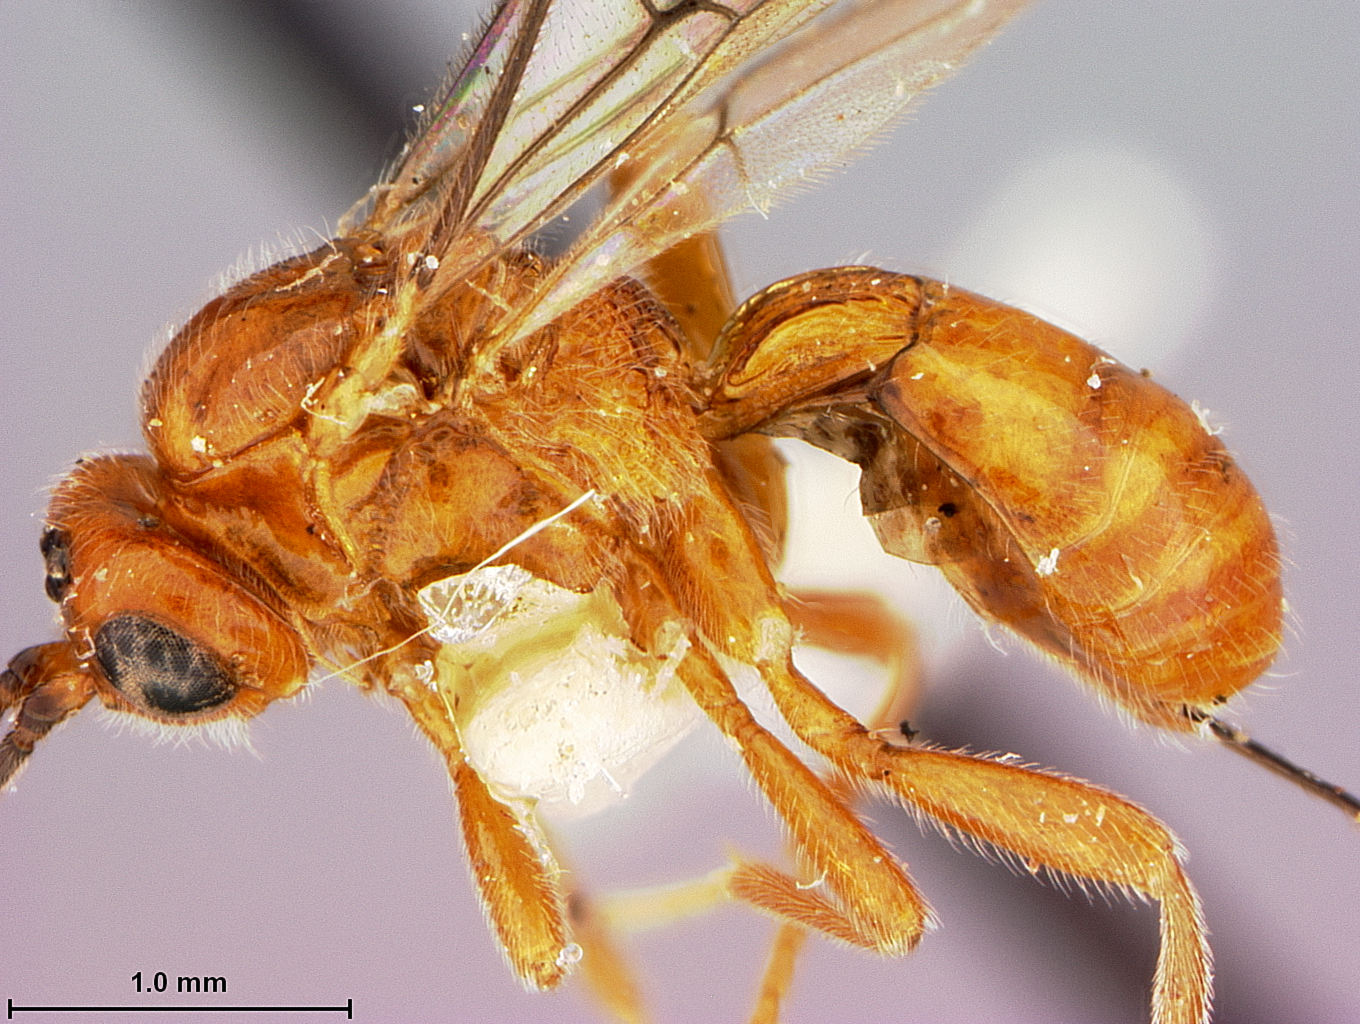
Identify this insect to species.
Opius alloeus
